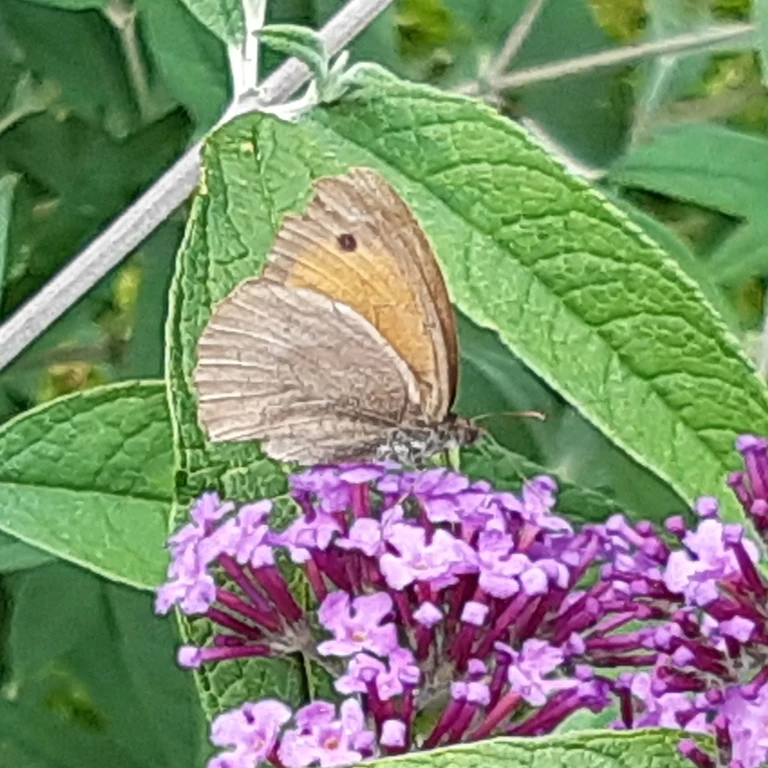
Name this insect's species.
Maniola jurtina
